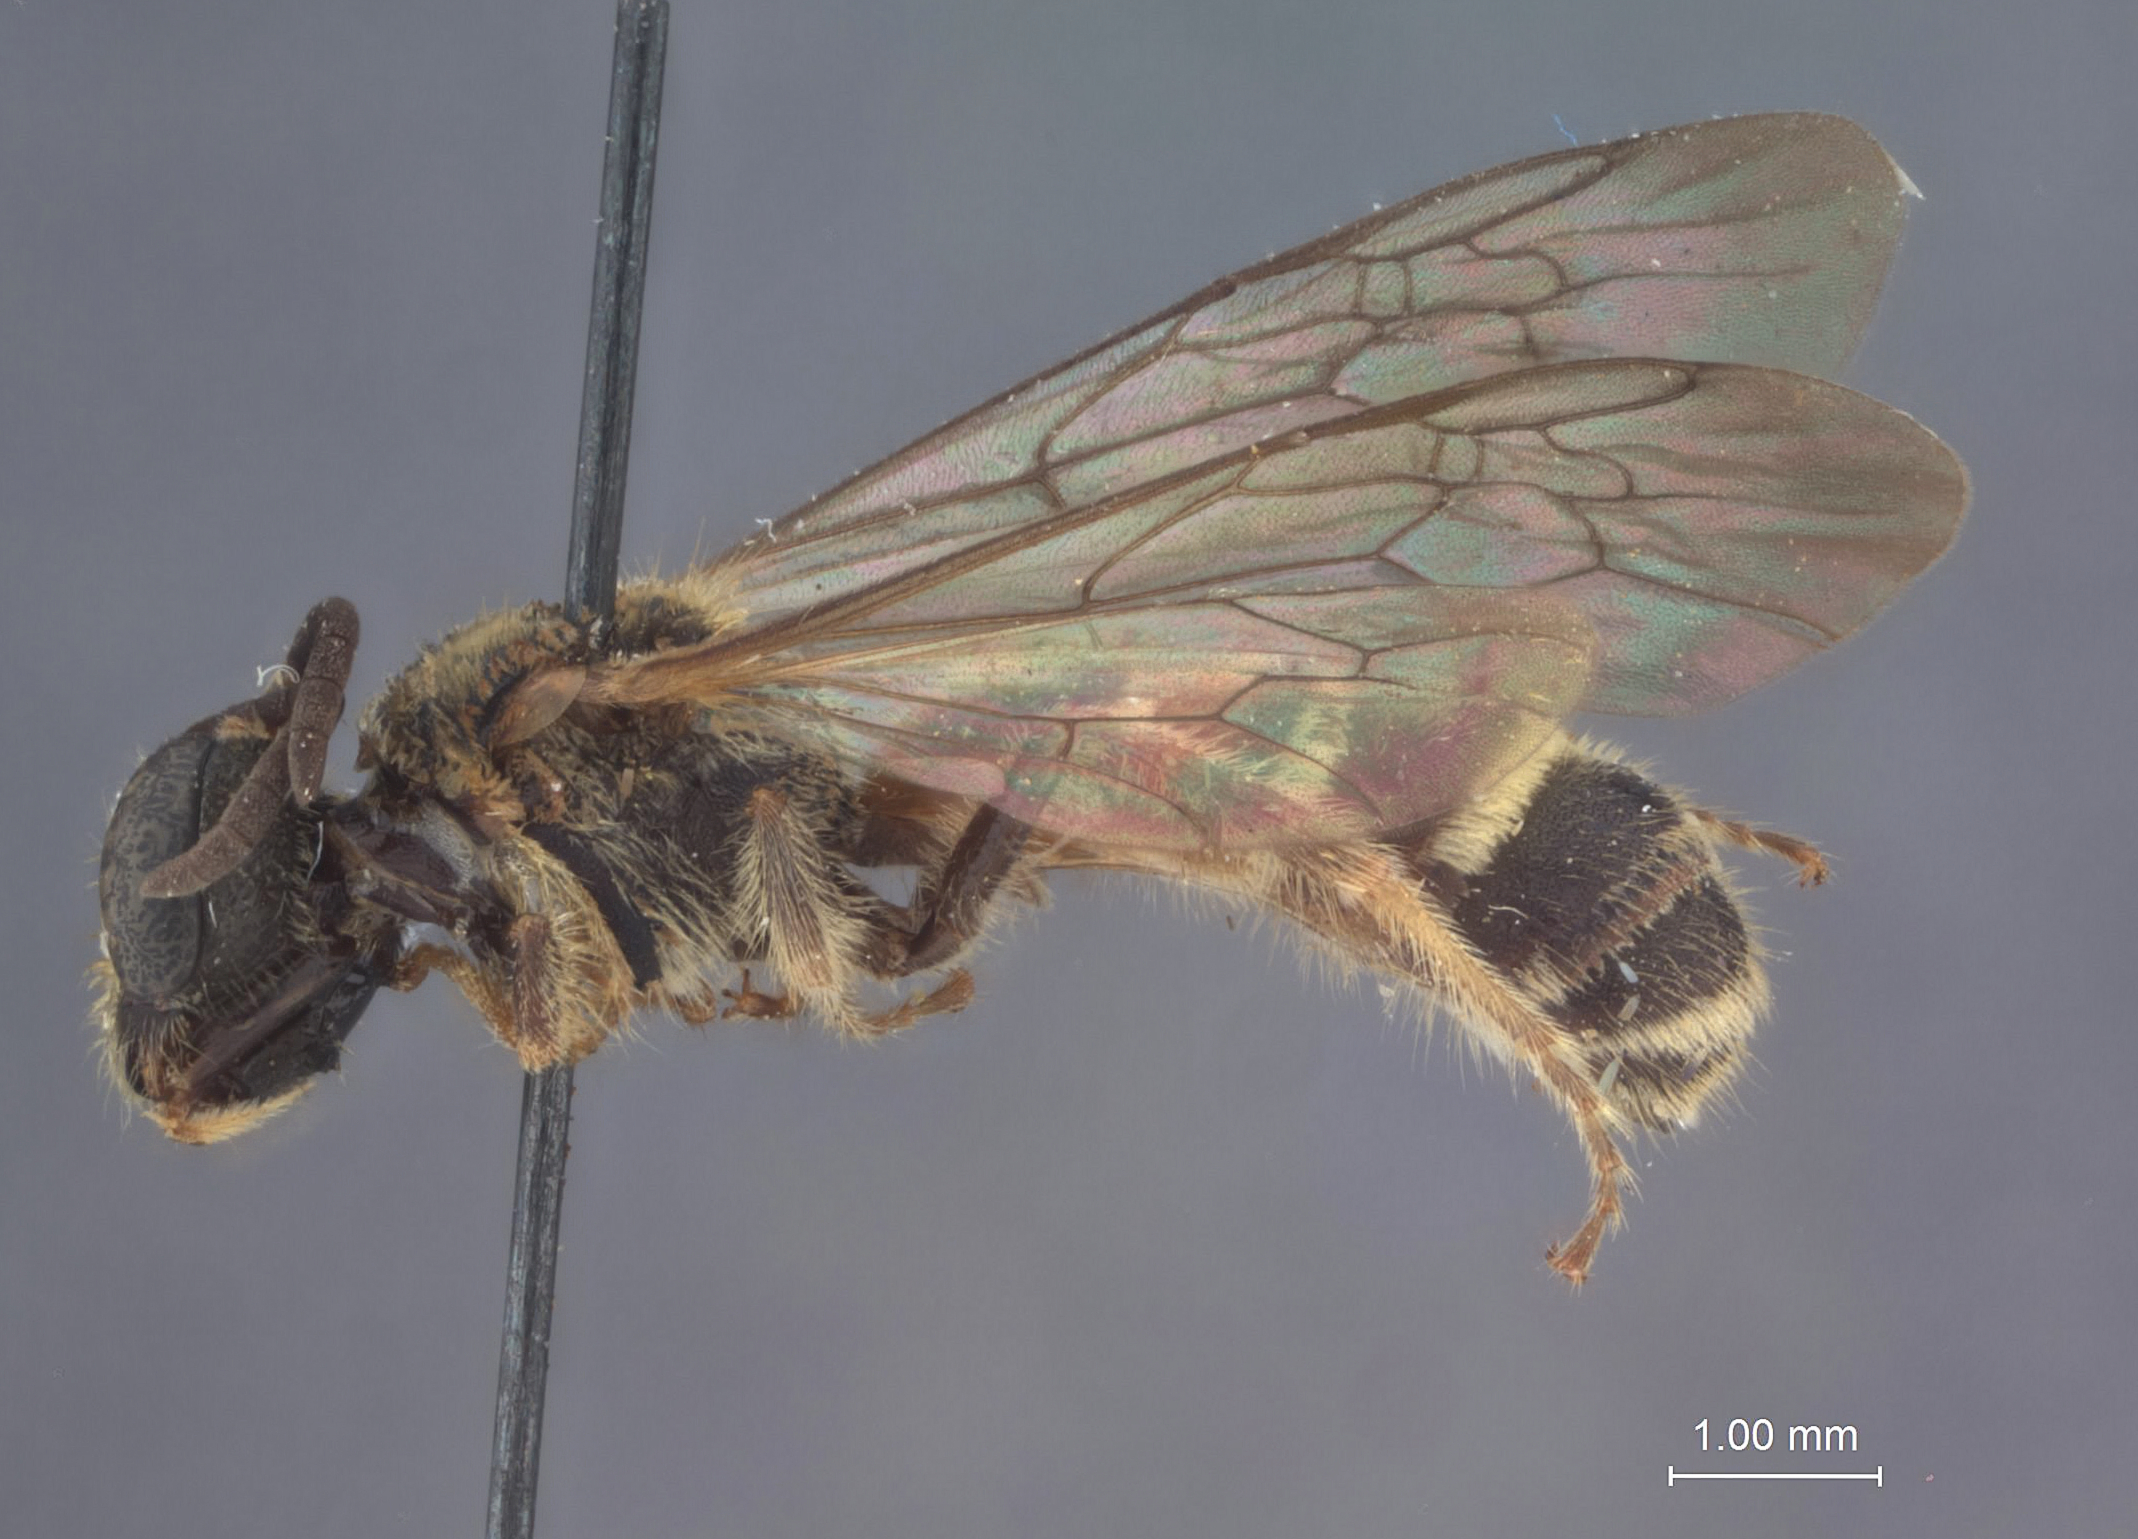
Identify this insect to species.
Lipotriches gracilis
